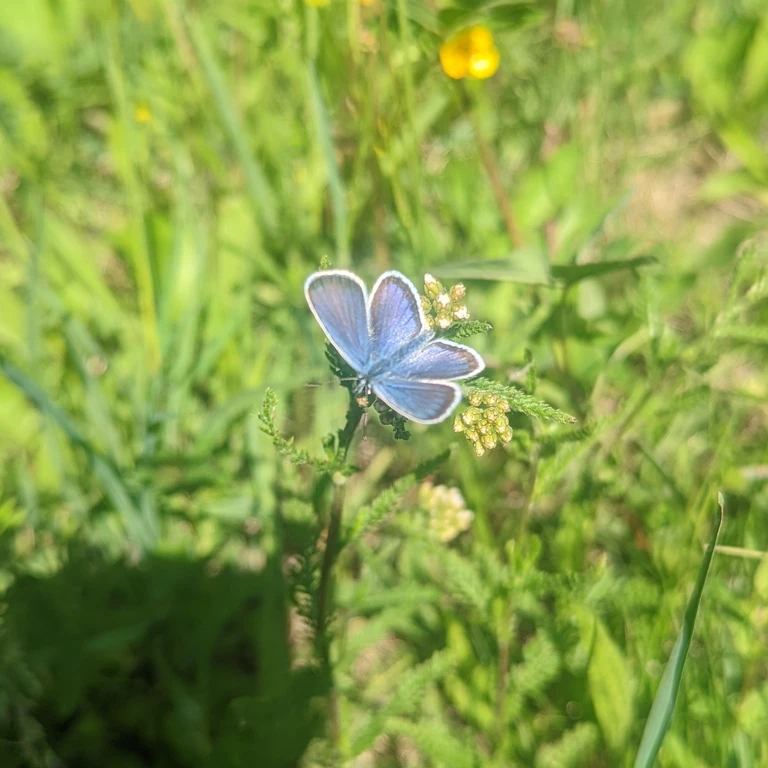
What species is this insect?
Plebejus argus
